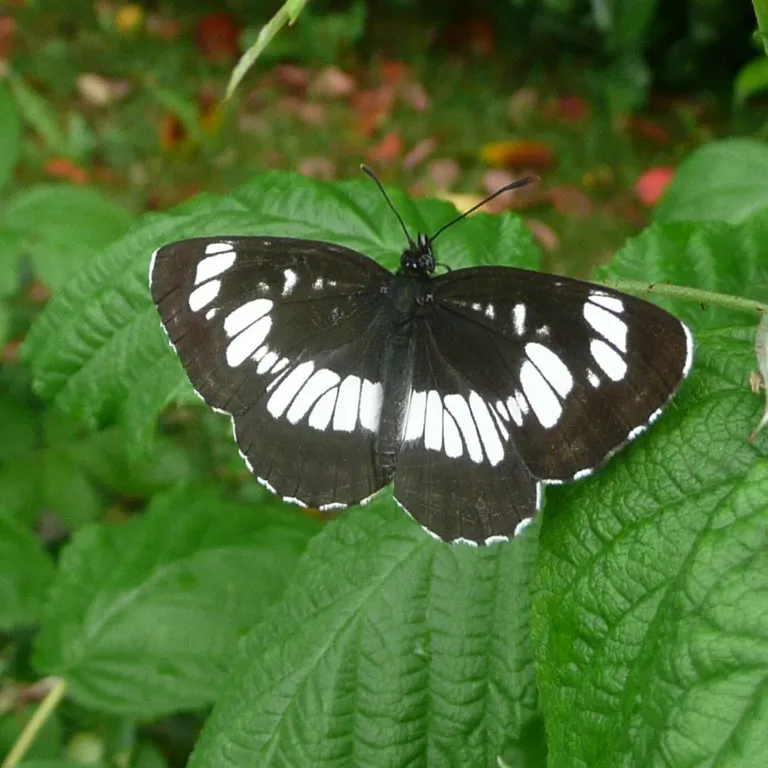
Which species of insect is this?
Neptis rivularis
